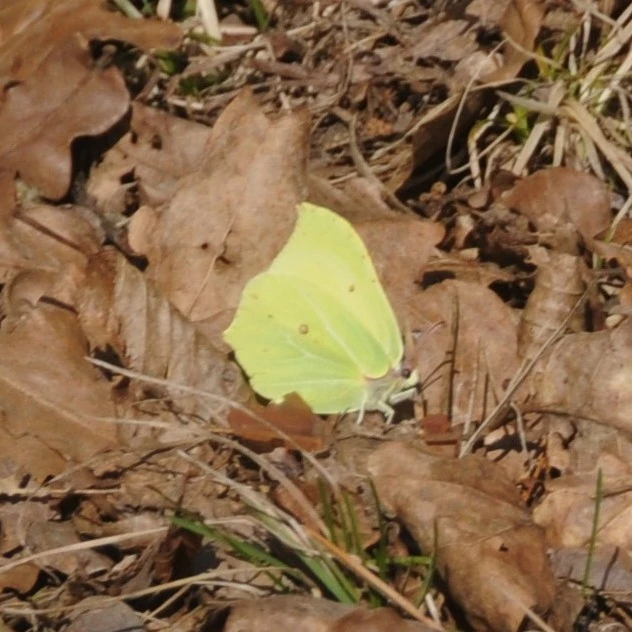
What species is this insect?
Gonepteryx rhamni
